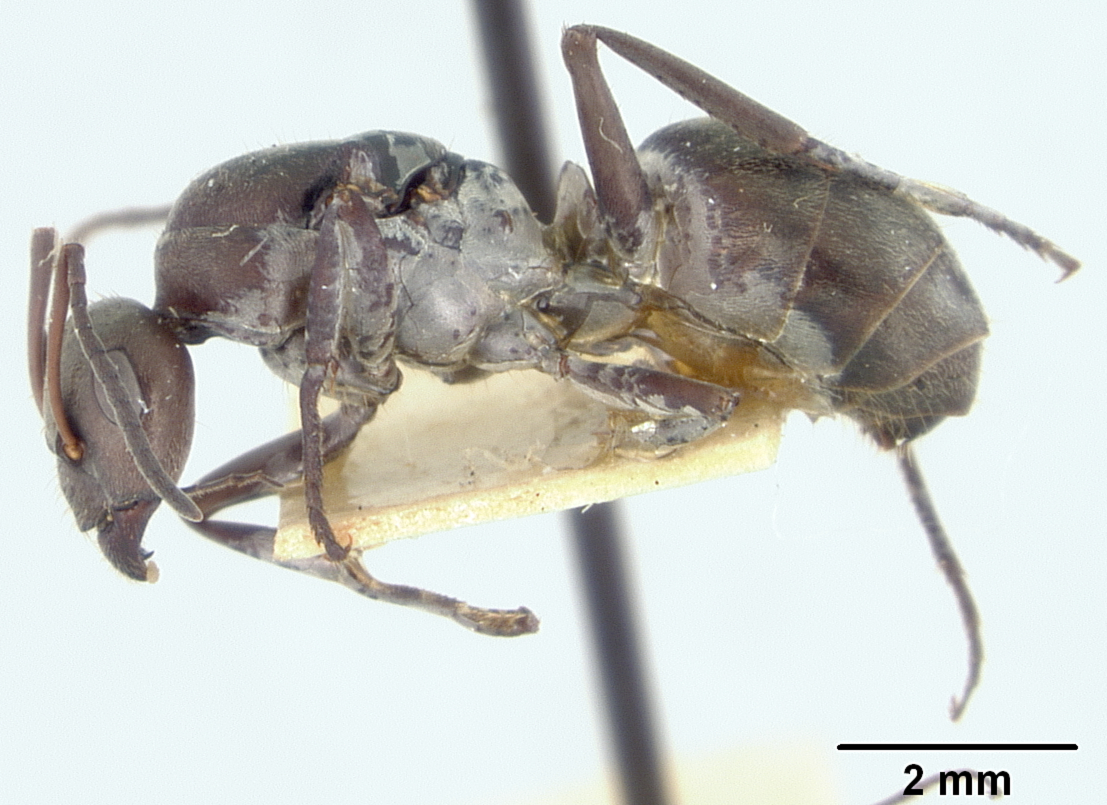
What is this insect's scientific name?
Formica subcyanea
